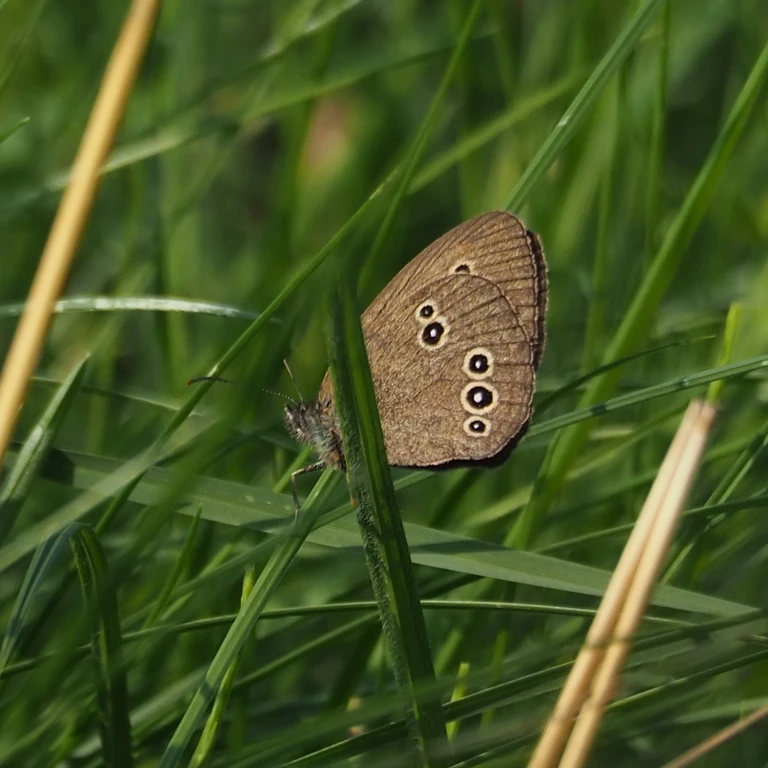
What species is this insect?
Aphantopus hyperantus
